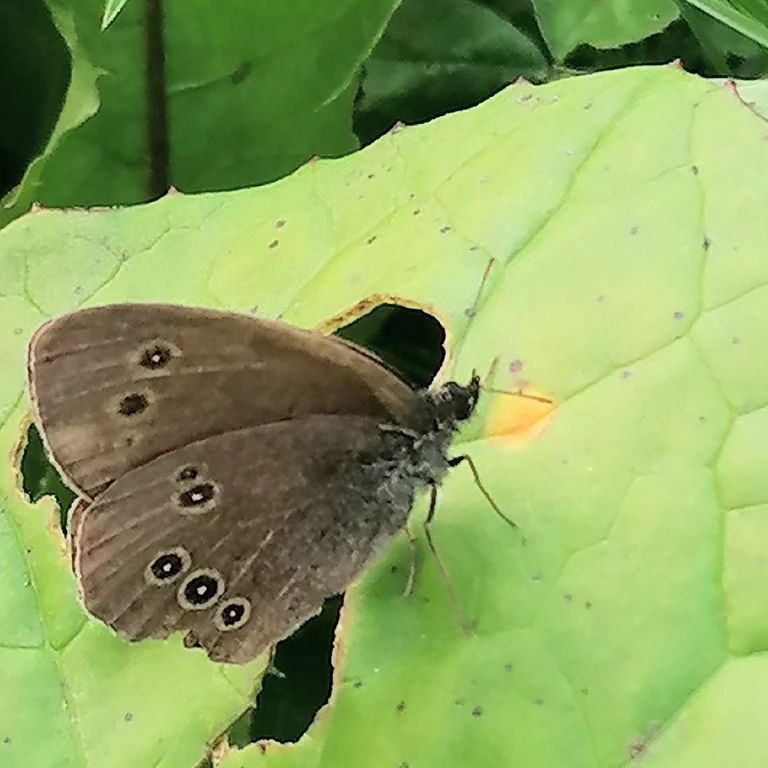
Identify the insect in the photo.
Aphantopus hyperantus
